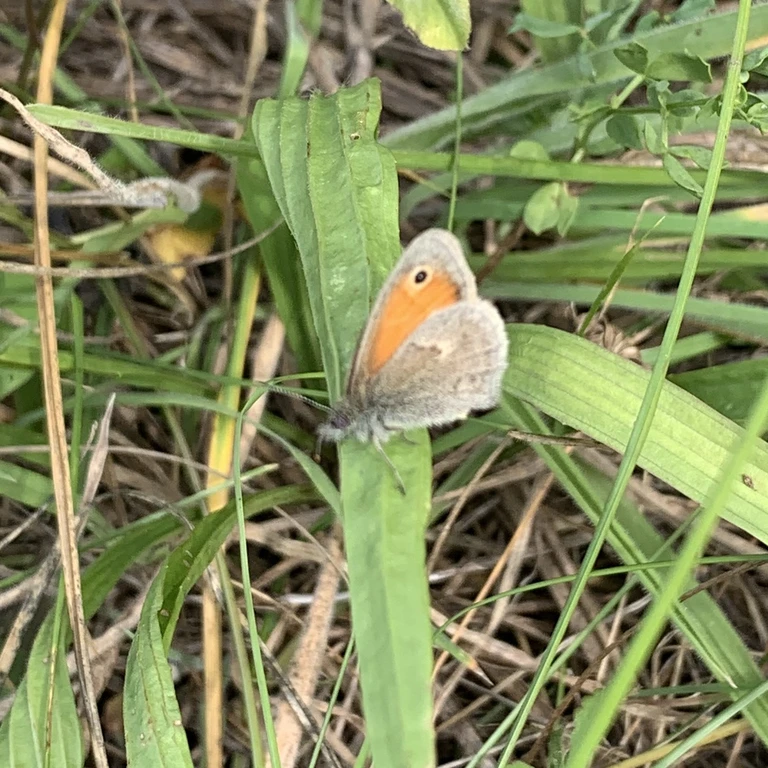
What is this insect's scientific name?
Coenonympha pamphilus
